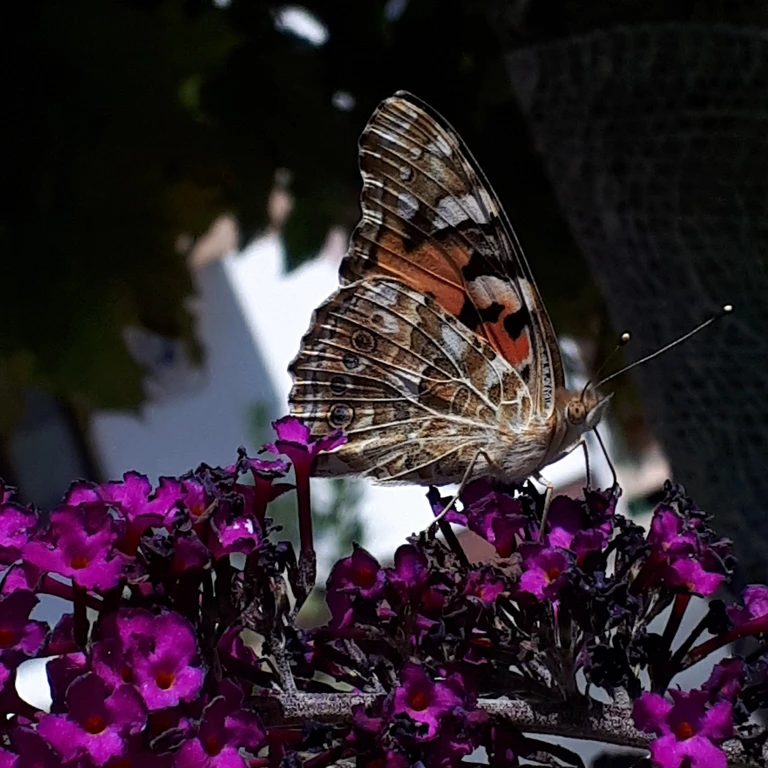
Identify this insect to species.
Vanessa cardui
